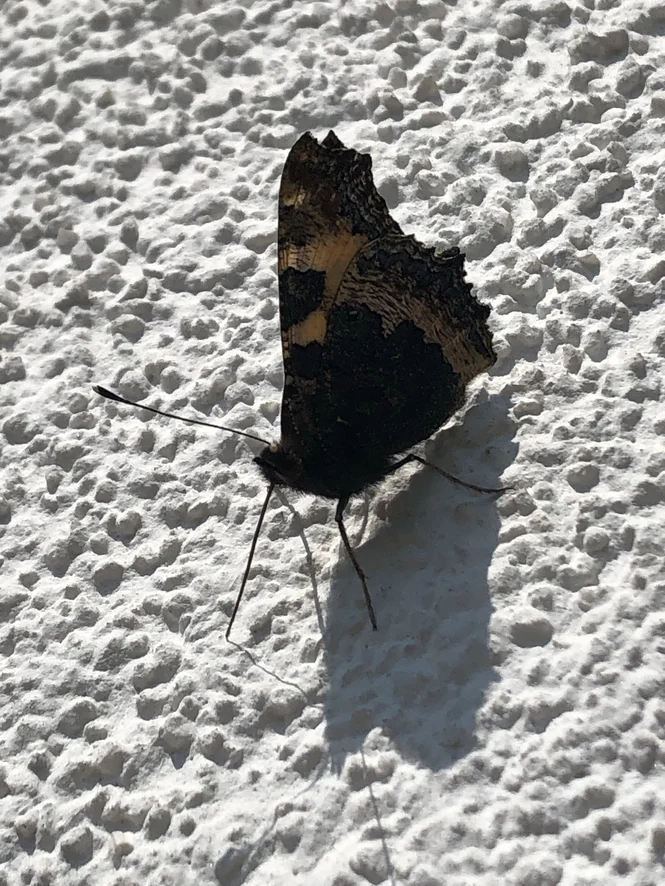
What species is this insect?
Aglais urticae
